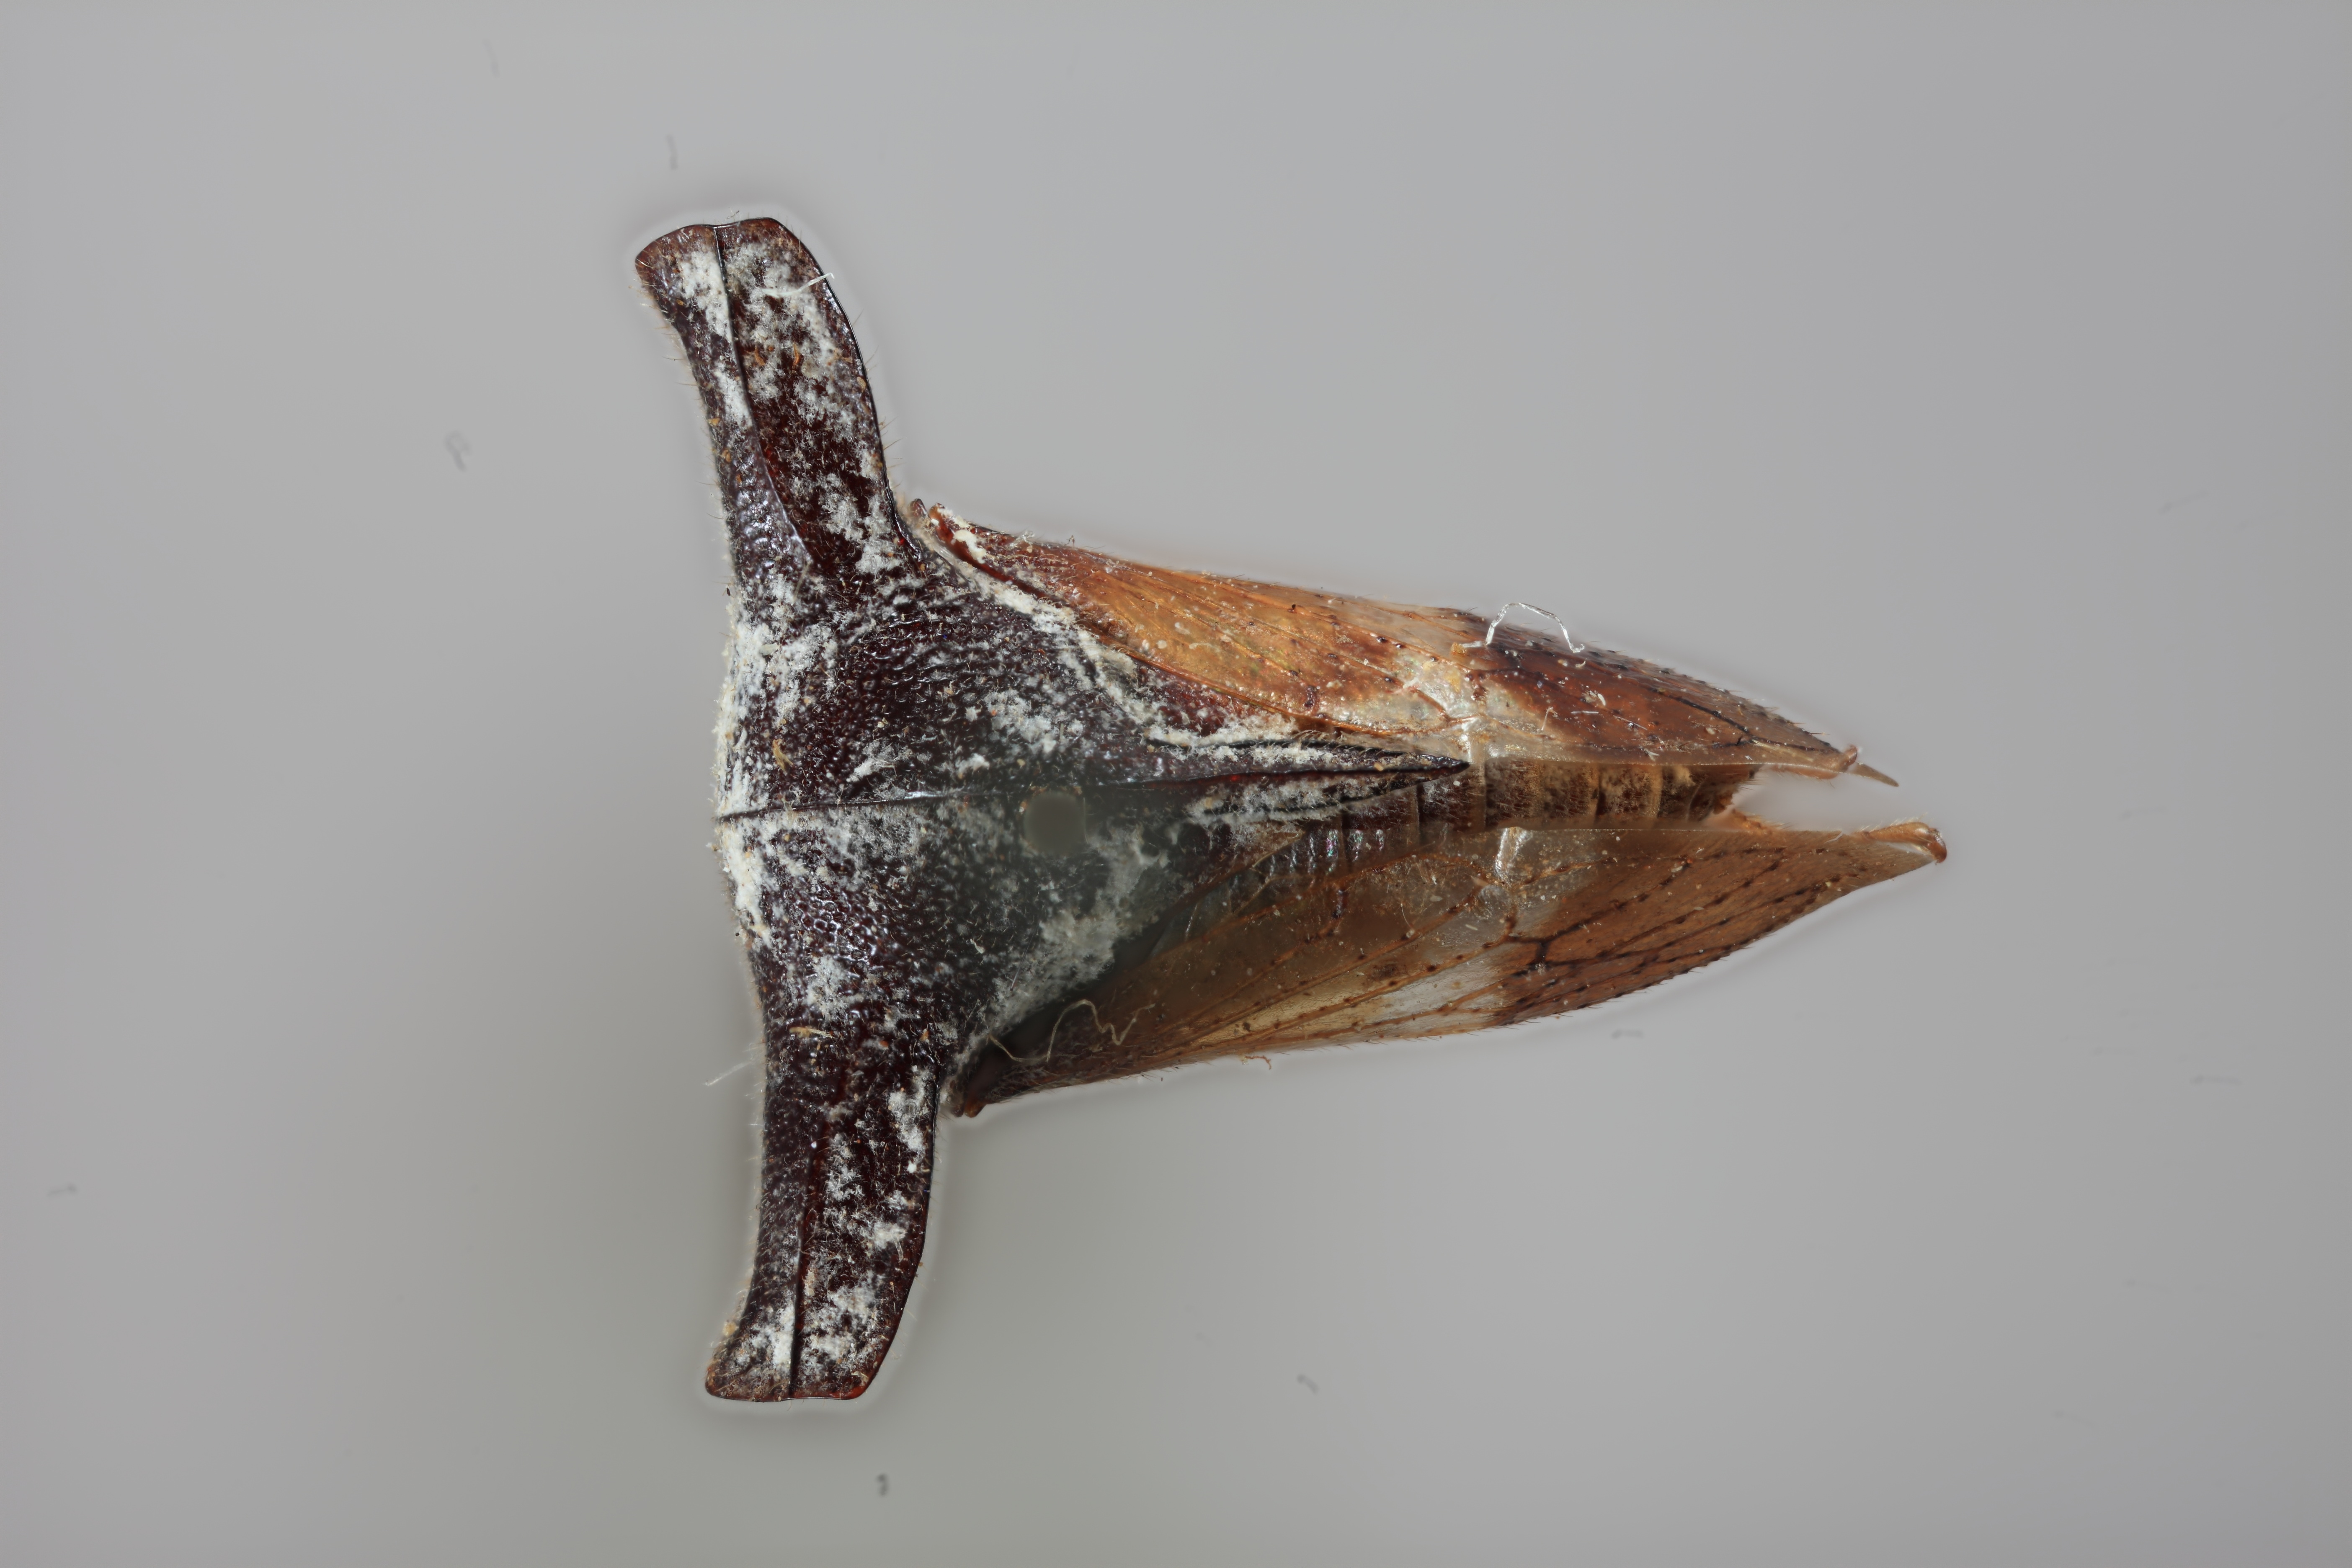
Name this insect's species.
Centruchus laticornis
